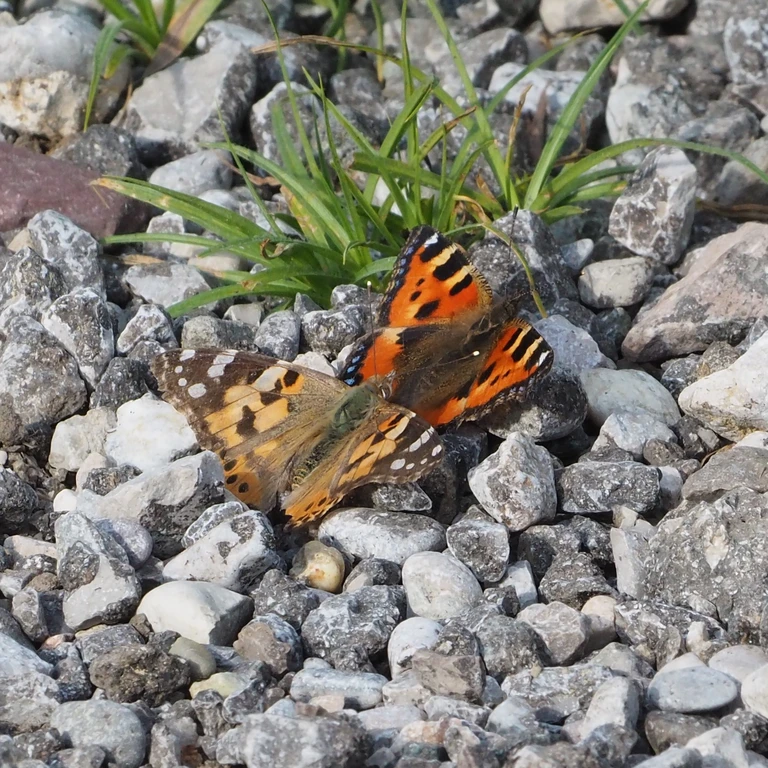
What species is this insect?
Aglais urticae
